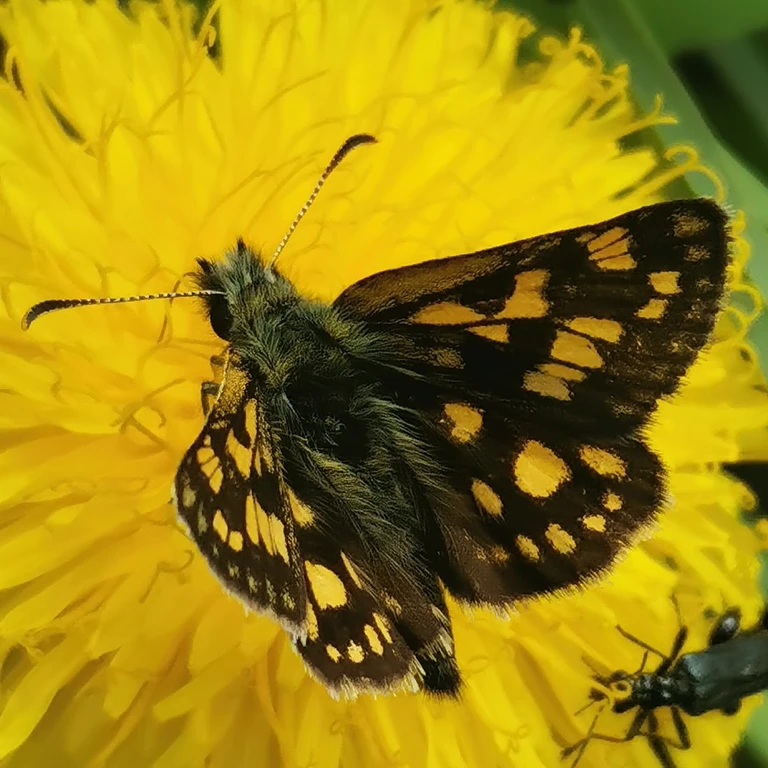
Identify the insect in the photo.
Carterocephalus palaemon
